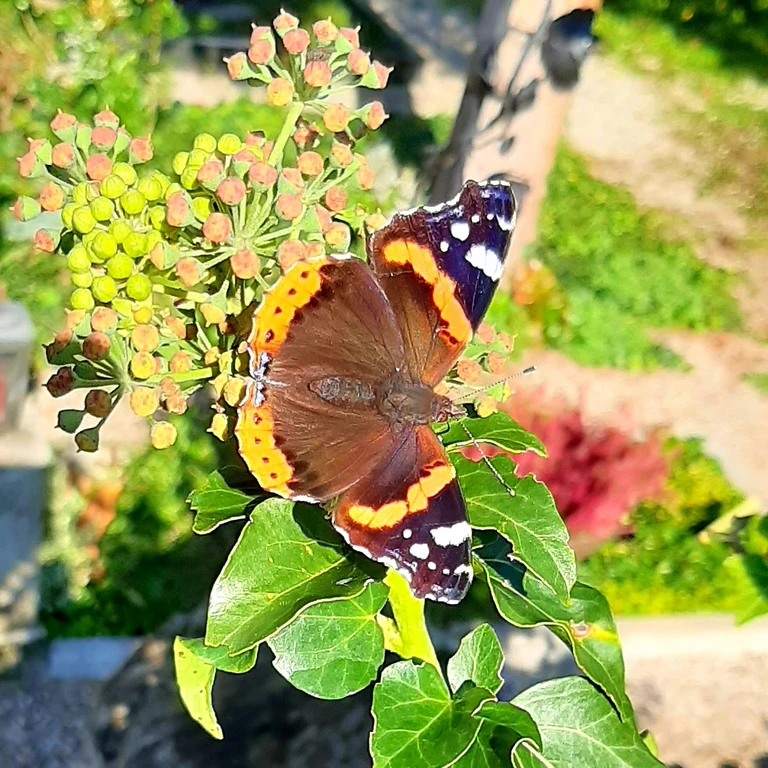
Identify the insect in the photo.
Vanessa atalanta
